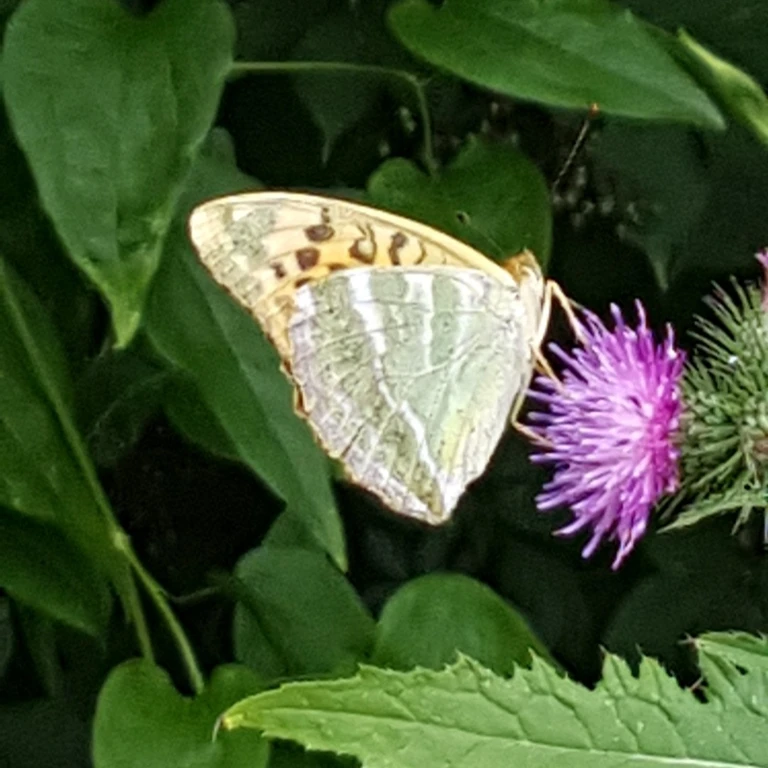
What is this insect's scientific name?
Argynnis paphia
